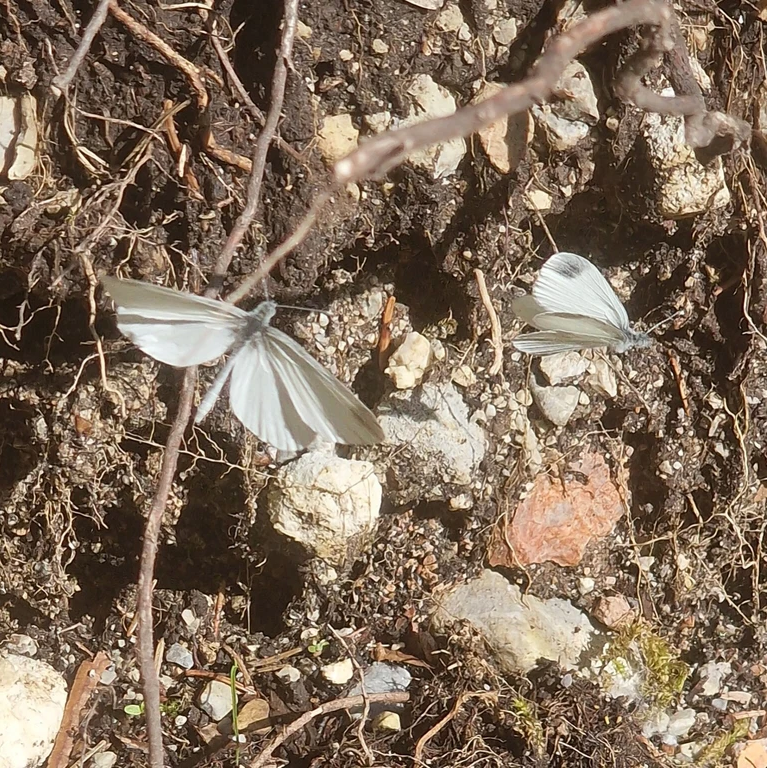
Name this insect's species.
Leptidea sinapis/juvernica
